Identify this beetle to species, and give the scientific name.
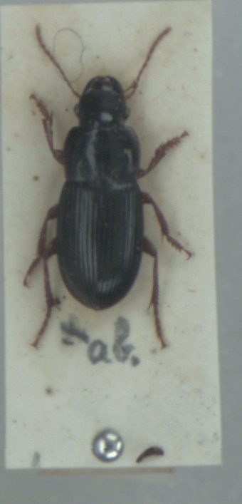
Harpalus latus
